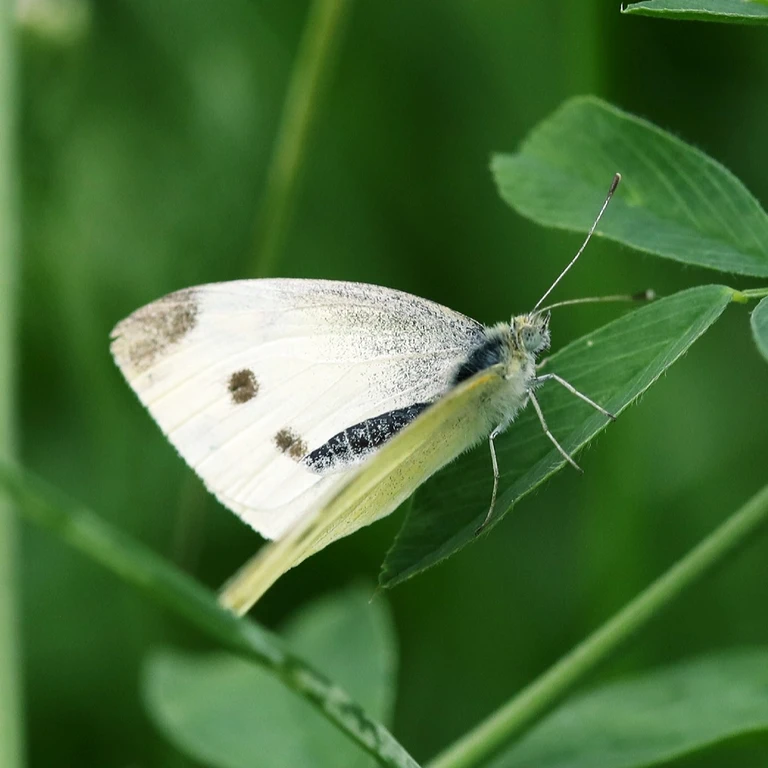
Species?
Pieris rapae
